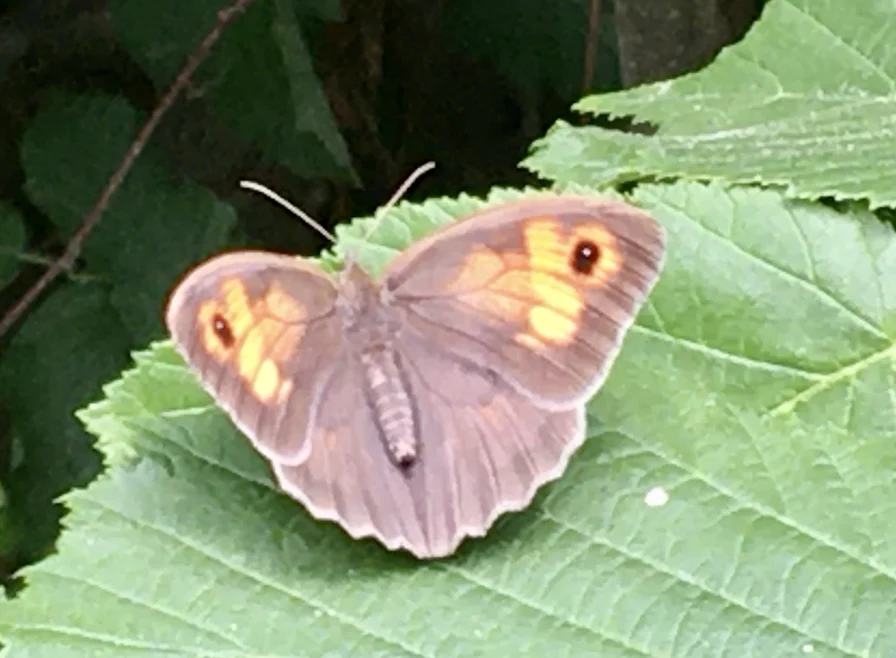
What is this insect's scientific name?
Maniola jurtina
